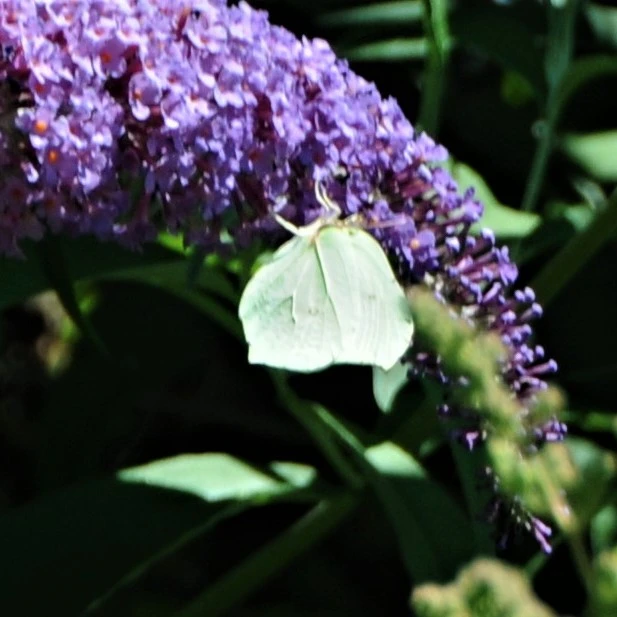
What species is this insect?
Gonepteryx rhamni
